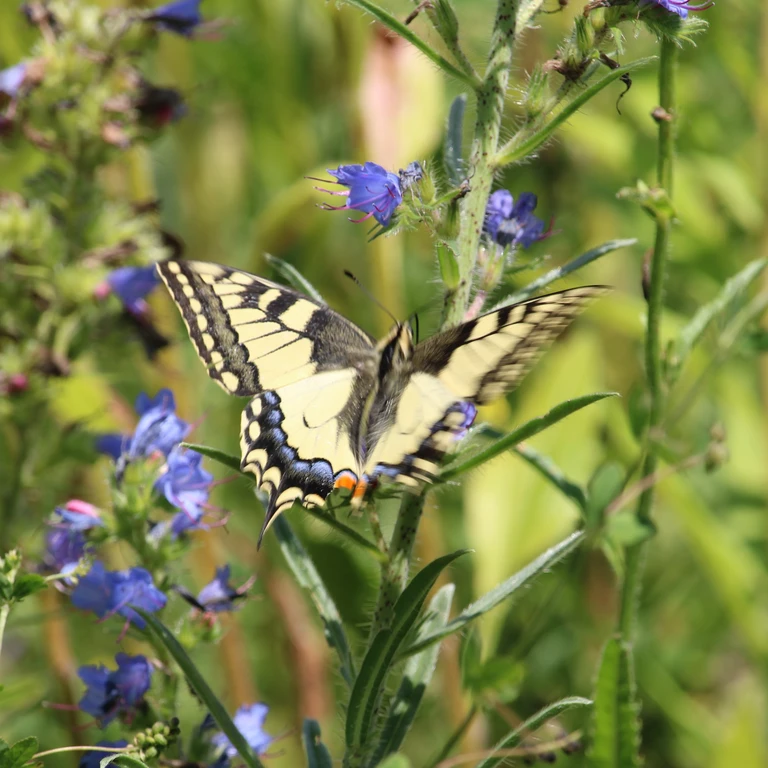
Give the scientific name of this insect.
Papilio machaon
